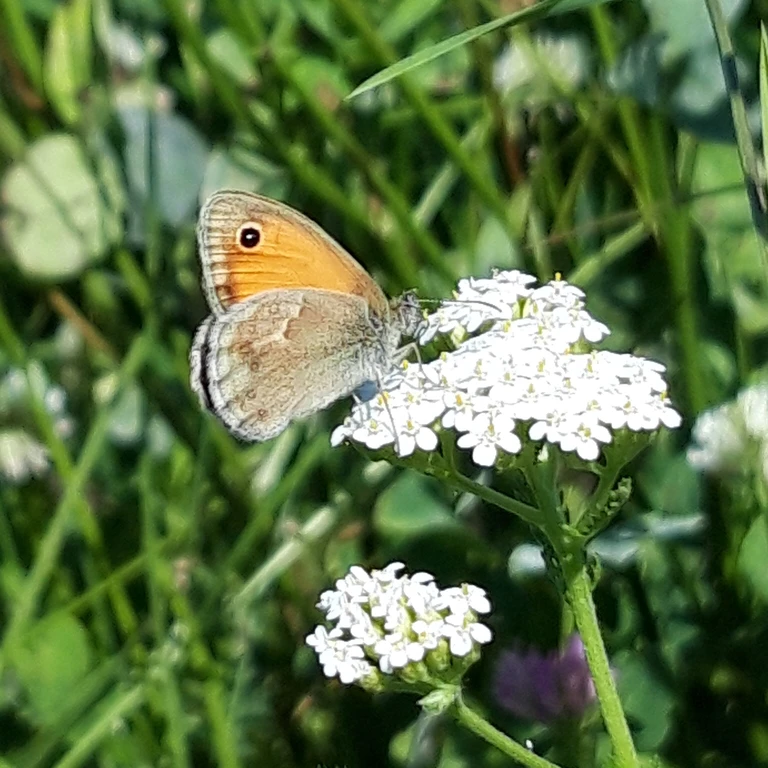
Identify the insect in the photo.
Coenonympha pamphilus
